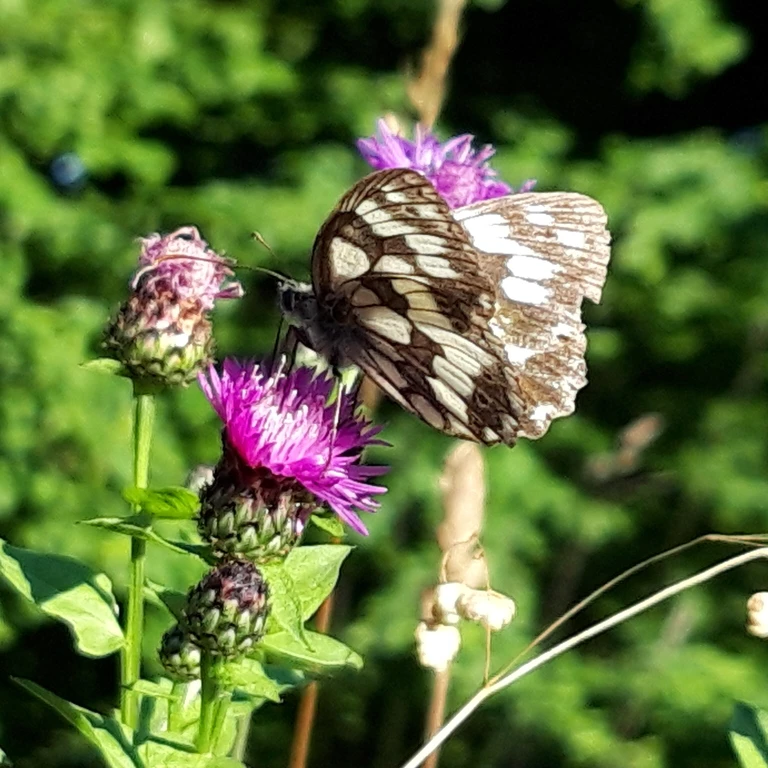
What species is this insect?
Melanargia galathea
